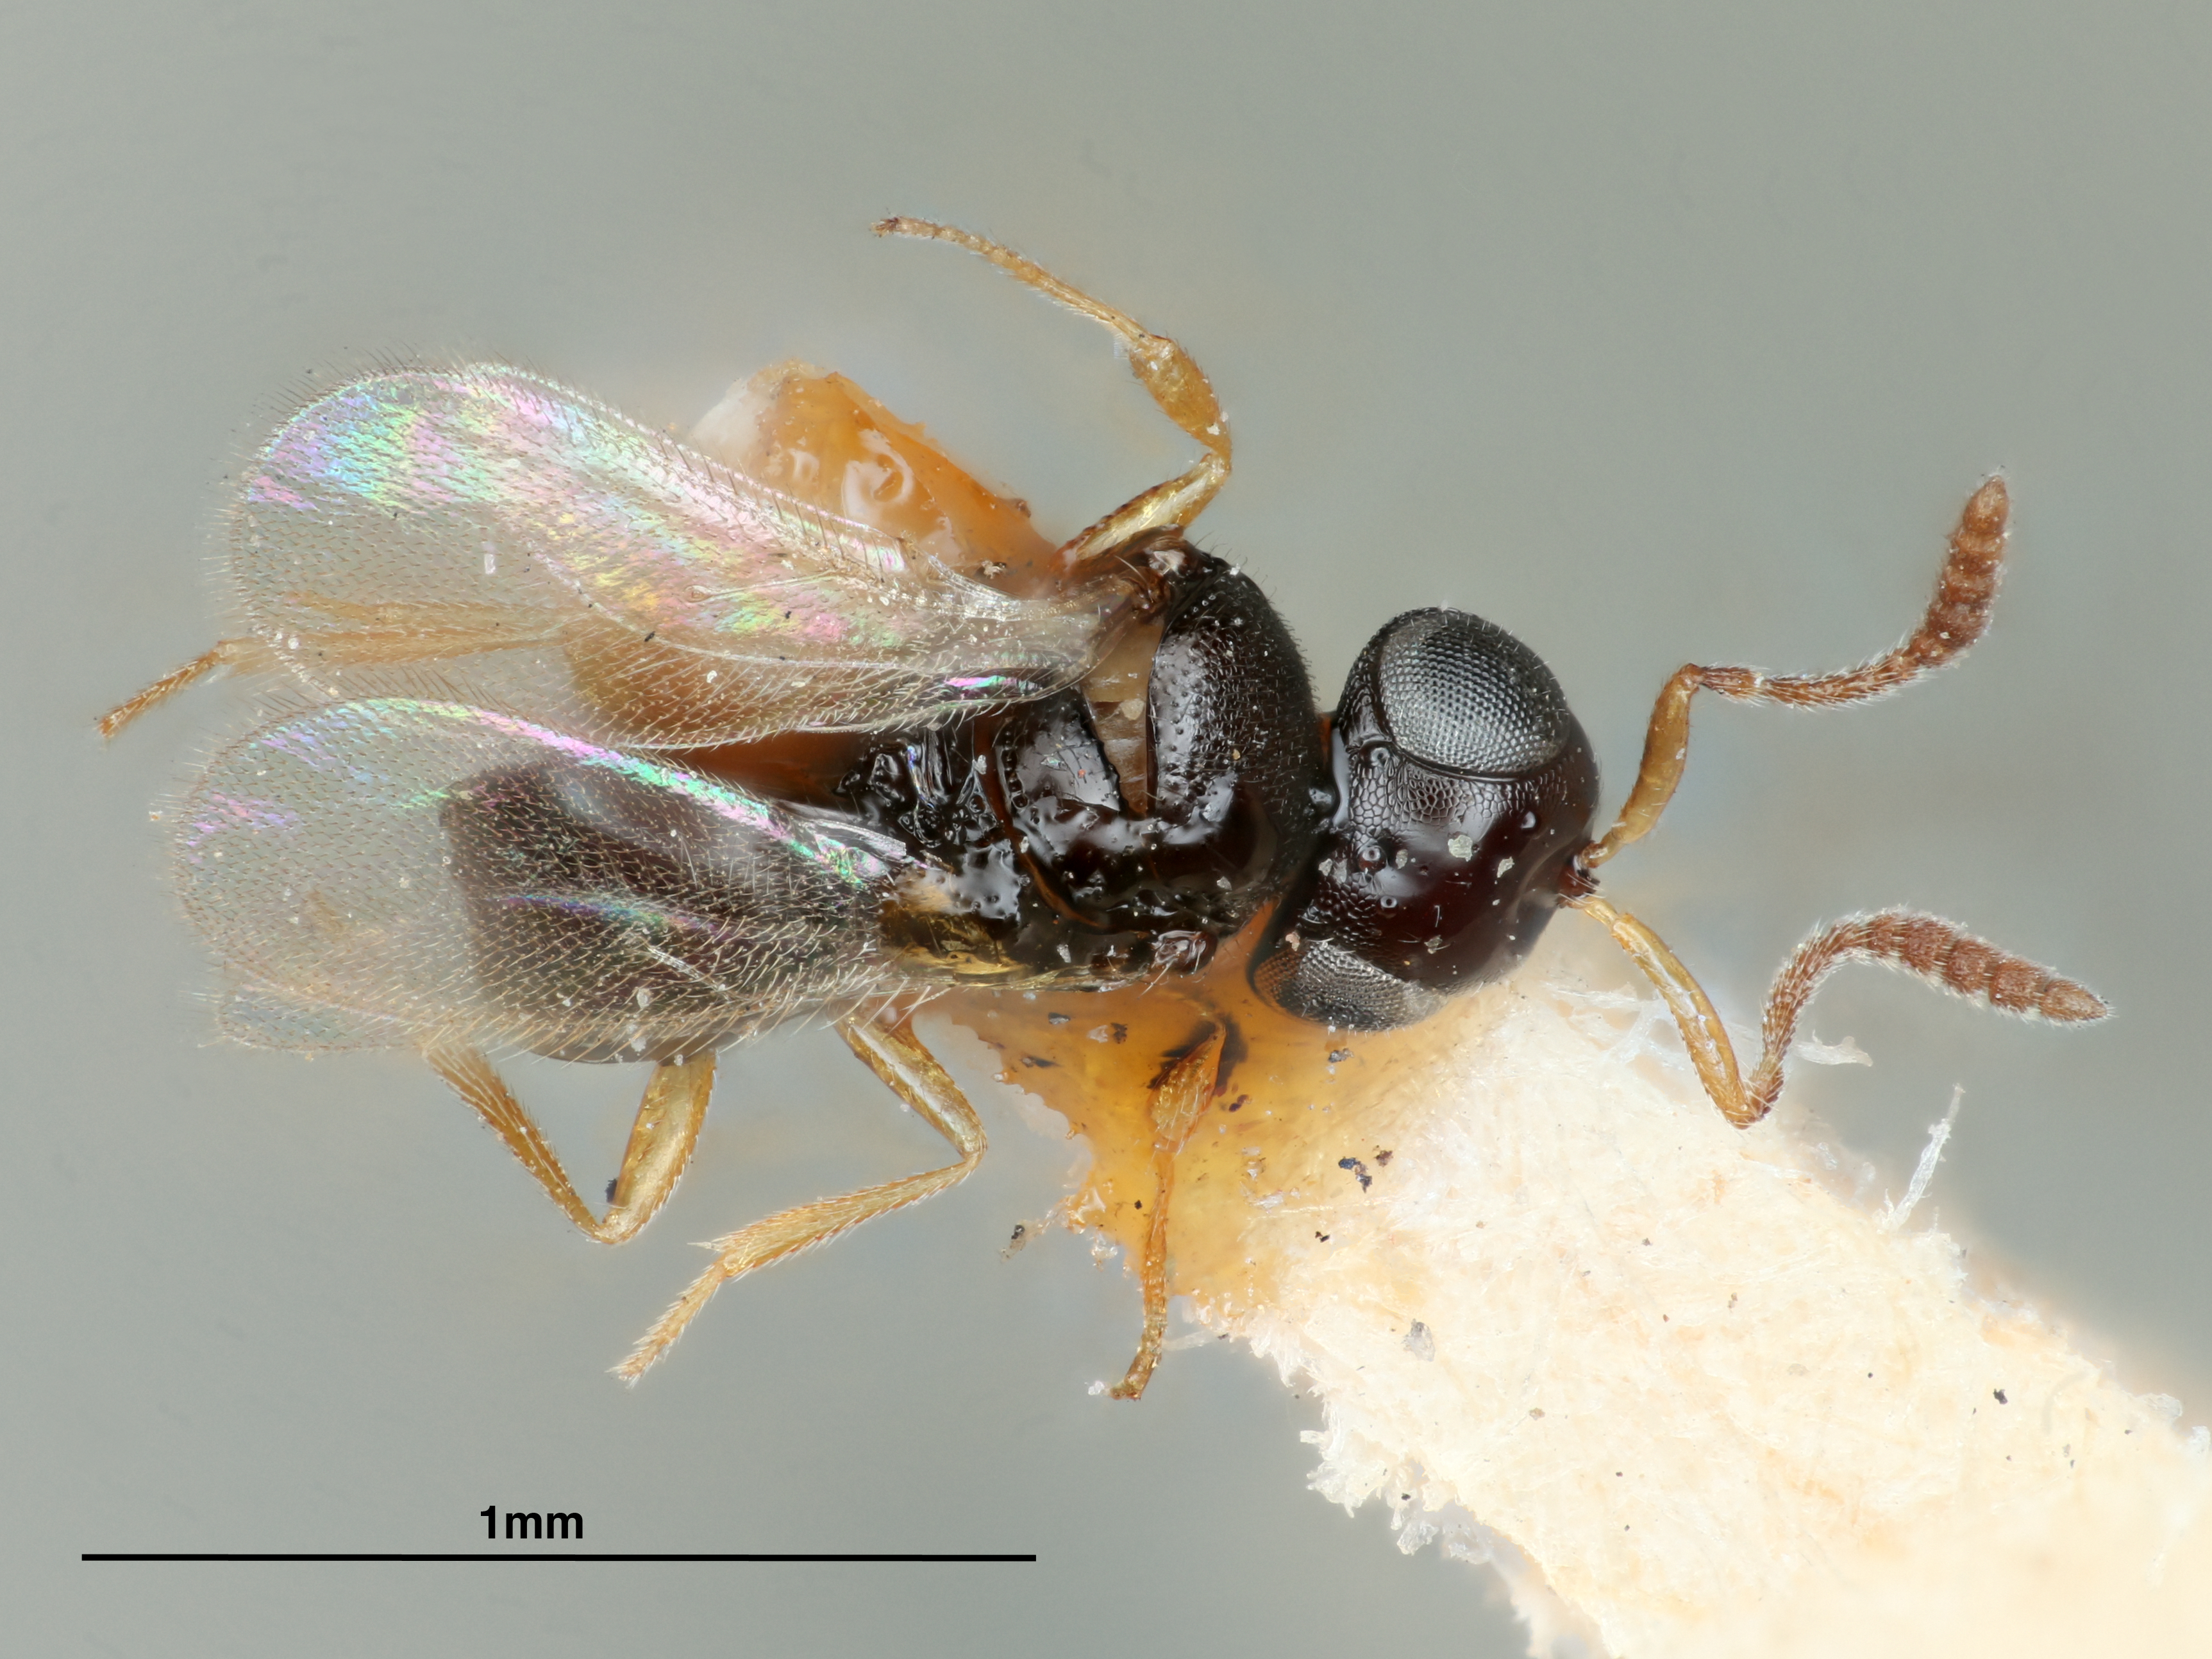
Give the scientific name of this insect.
Telenomus perplexus
